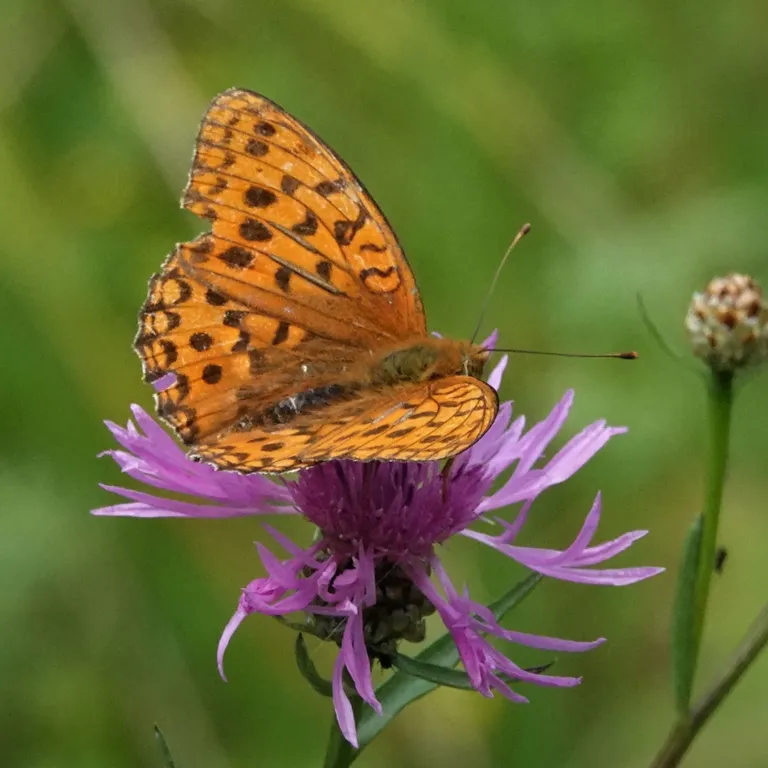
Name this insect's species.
Fabriciana adippe
